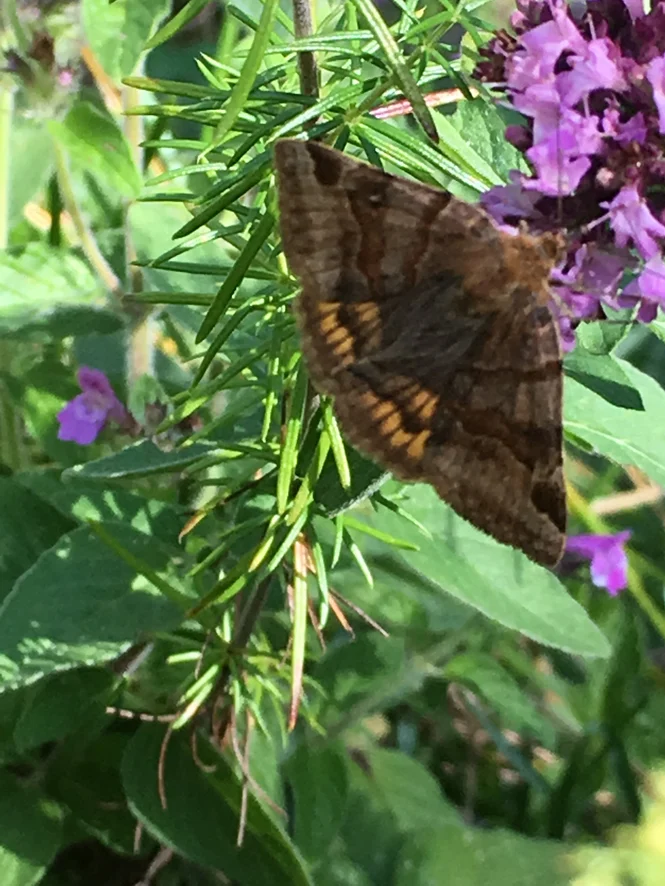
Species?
Euclidia glyphica
